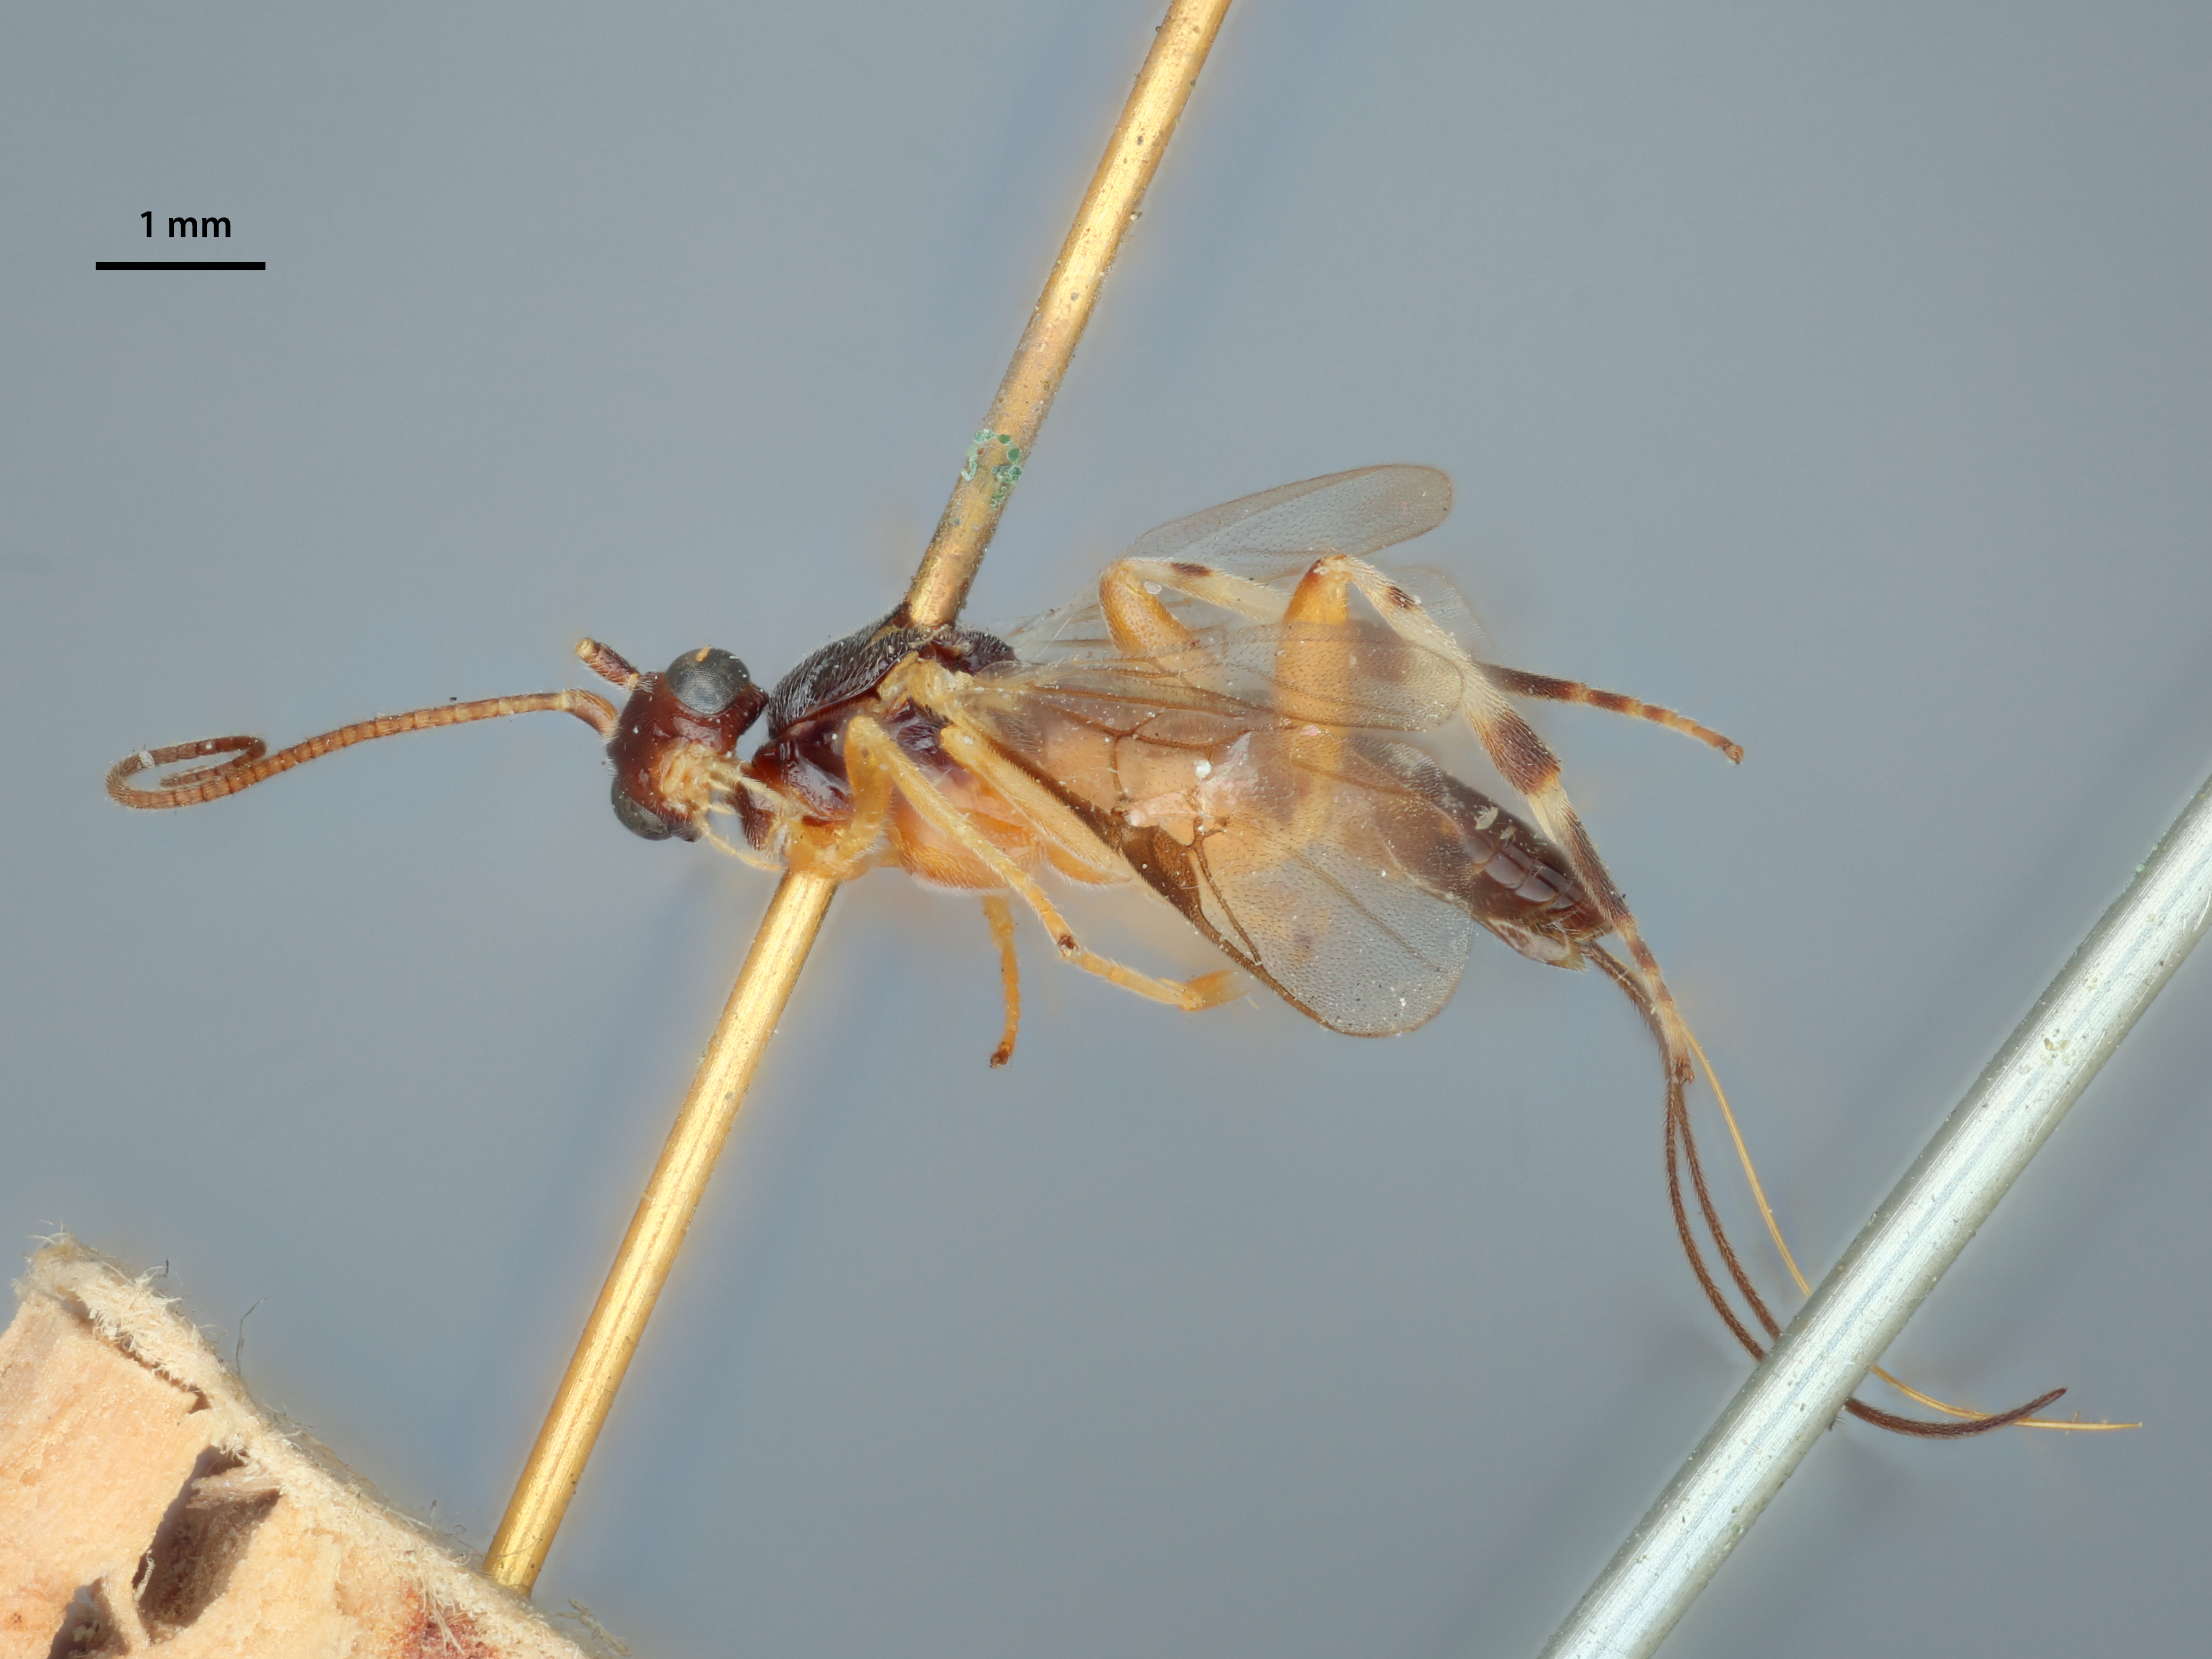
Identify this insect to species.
Microdus albocinctus
